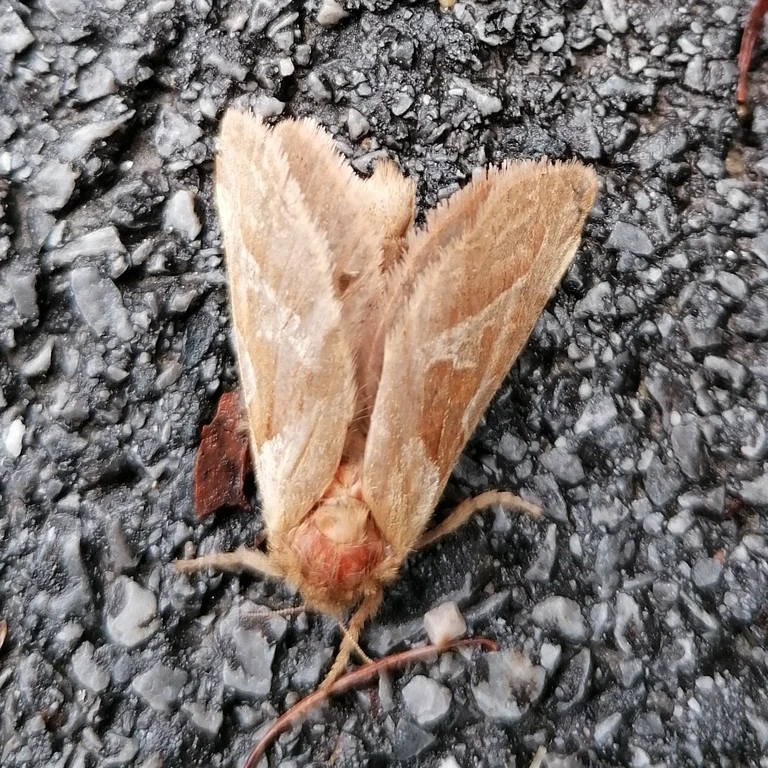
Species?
Triodia sylvina
